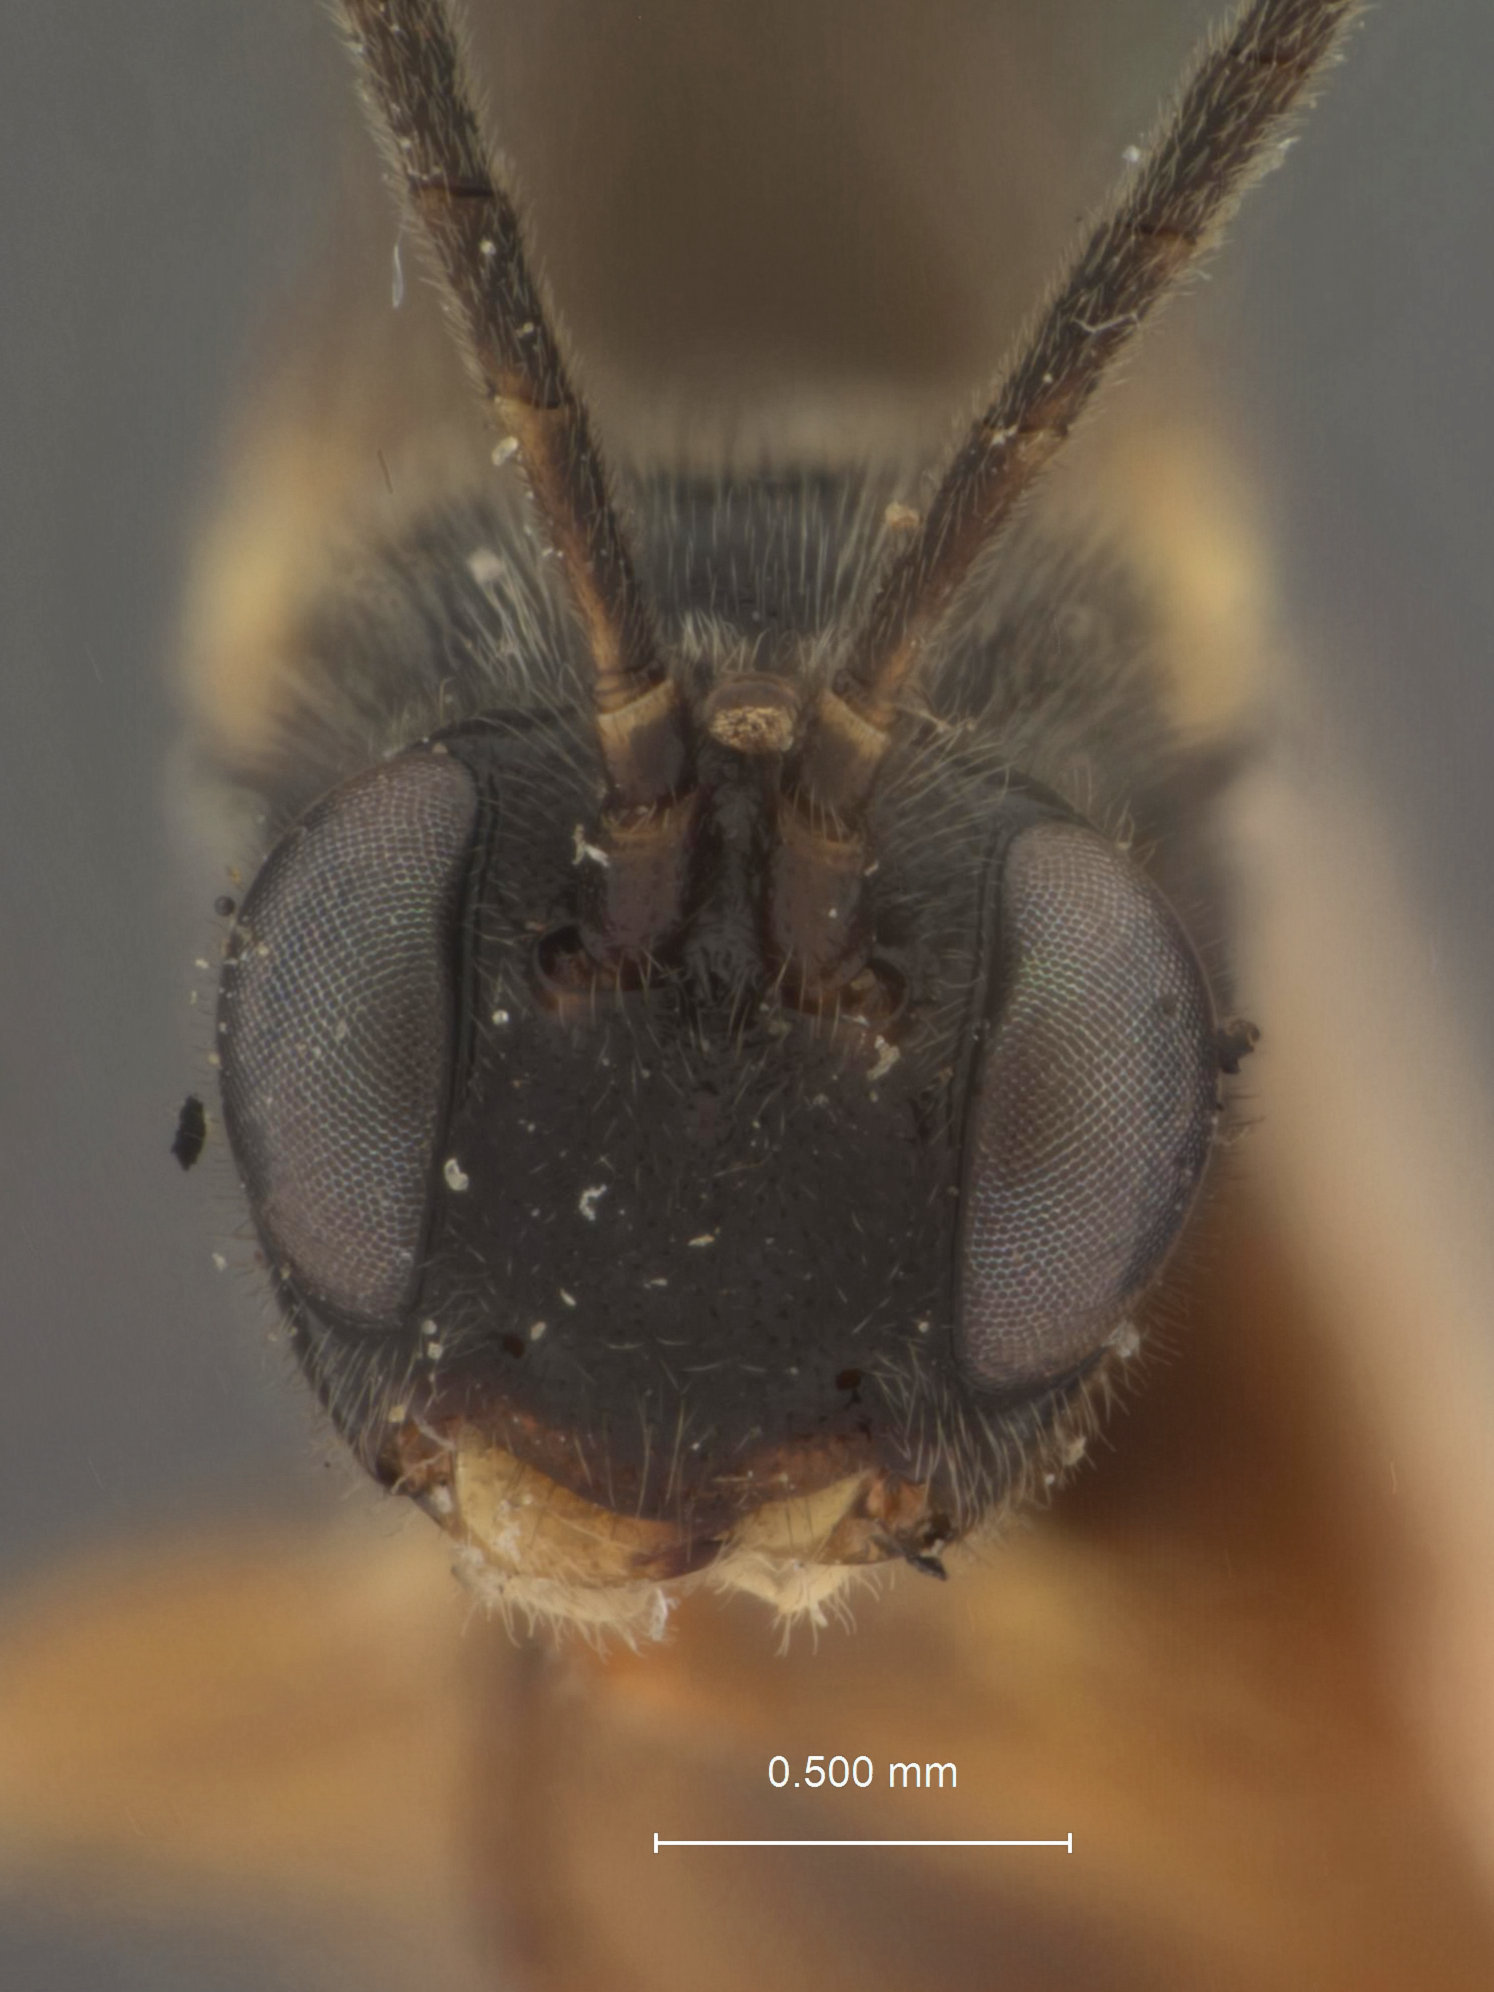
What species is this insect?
Trematopygus eriocampoididis
